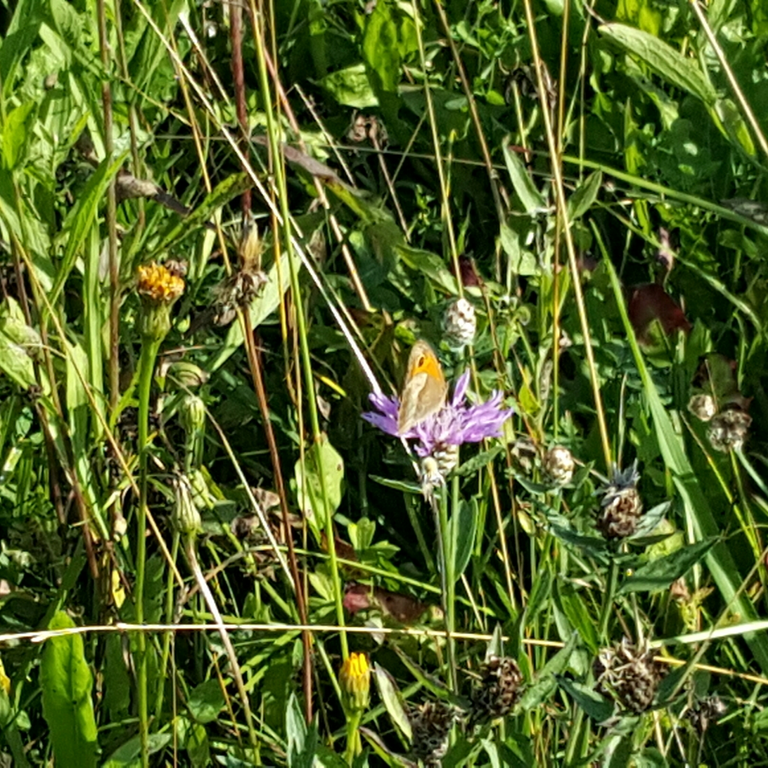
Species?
Maniola jurtina
